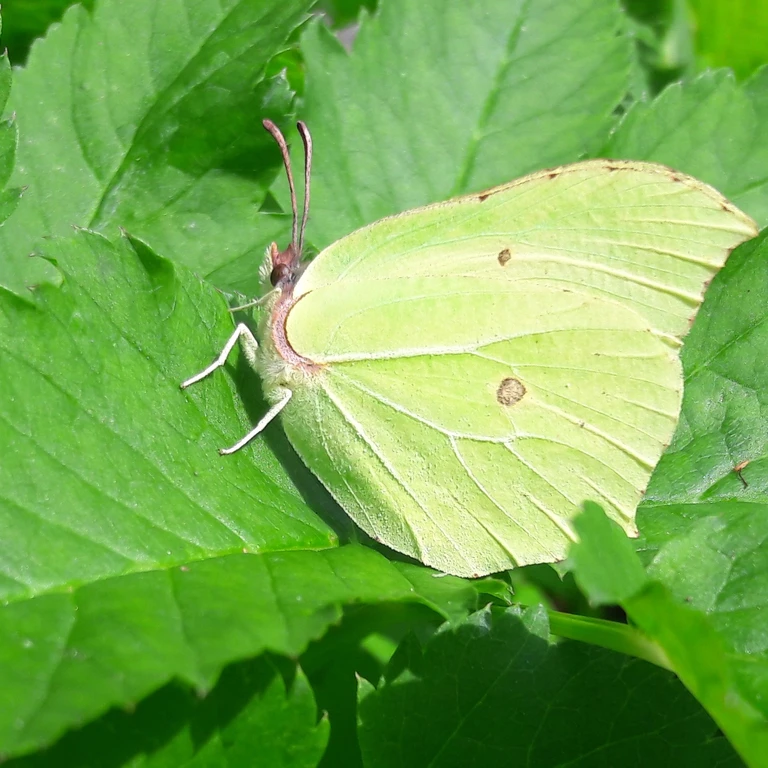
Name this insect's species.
Gonepteryx rhamni
